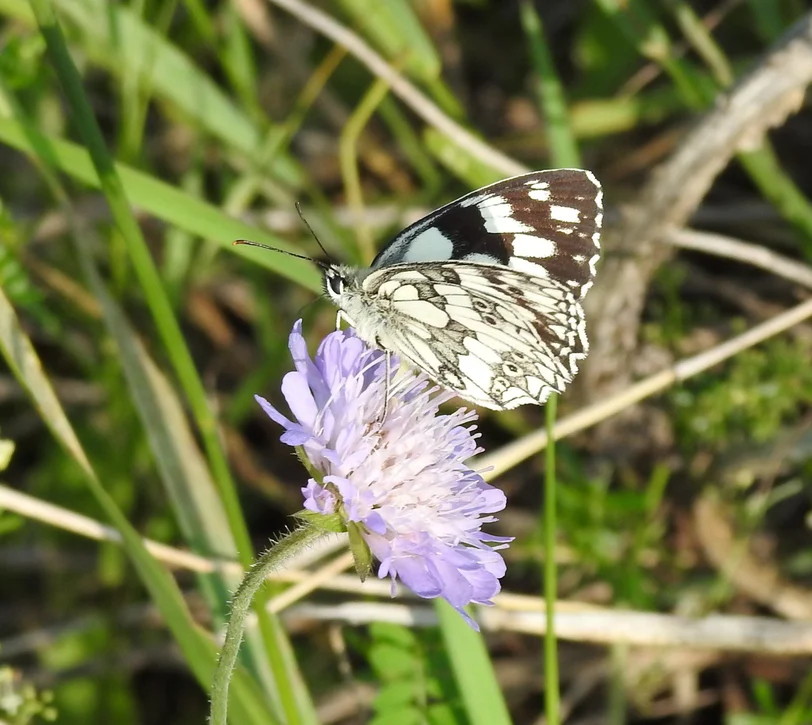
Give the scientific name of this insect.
Melanargia galathea
